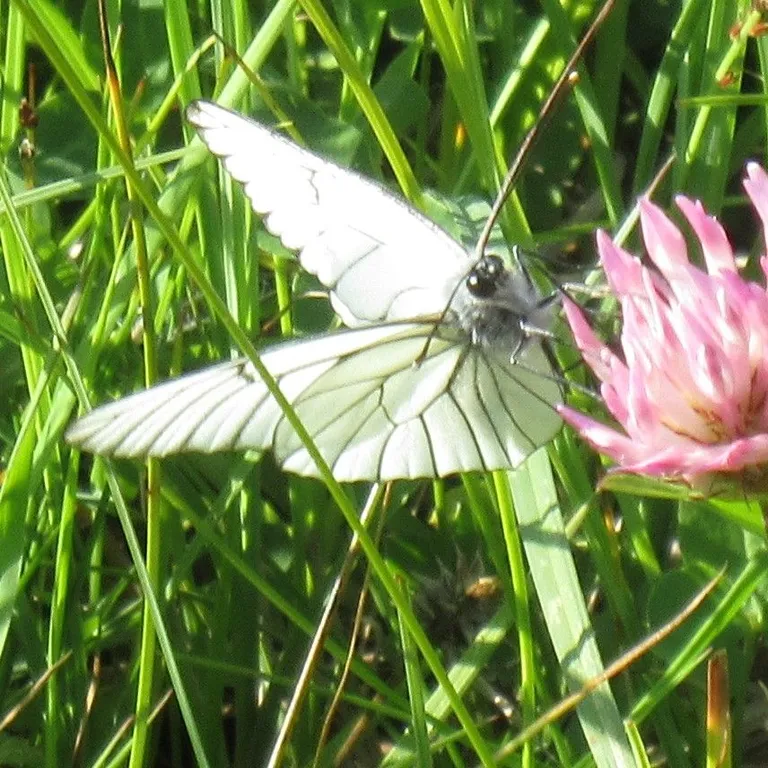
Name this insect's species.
Aporia crataegi
